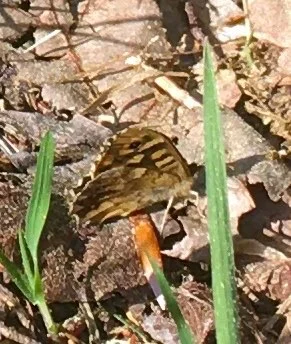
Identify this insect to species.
Pararge aegeria
